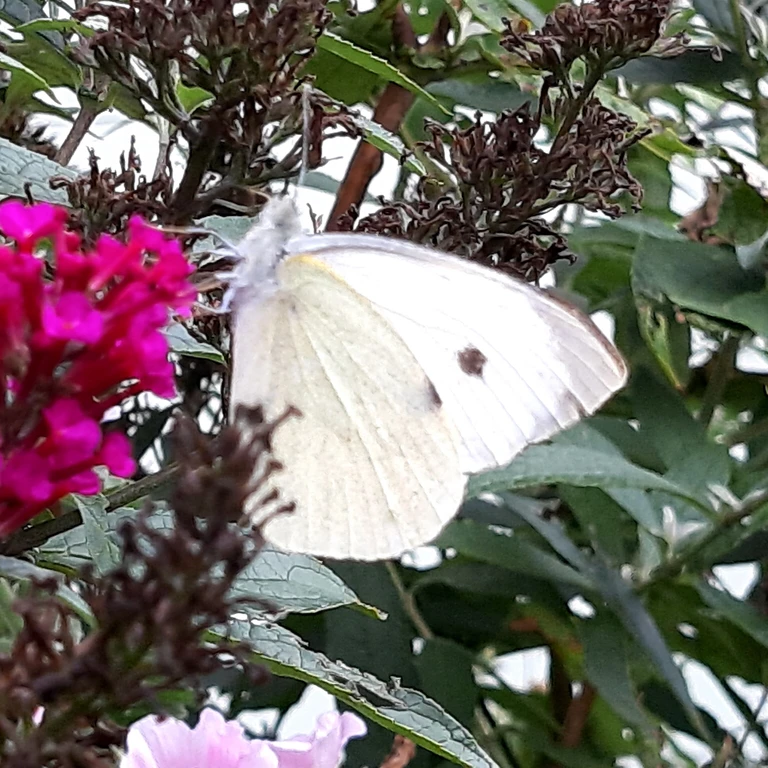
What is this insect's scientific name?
Pieris brassicae
